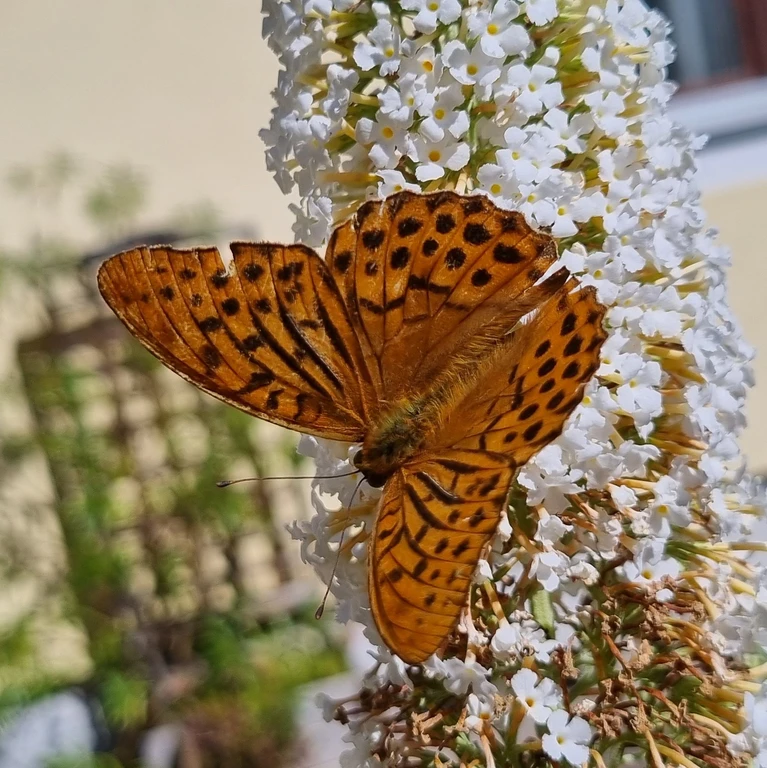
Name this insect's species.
Argynnis paphia
